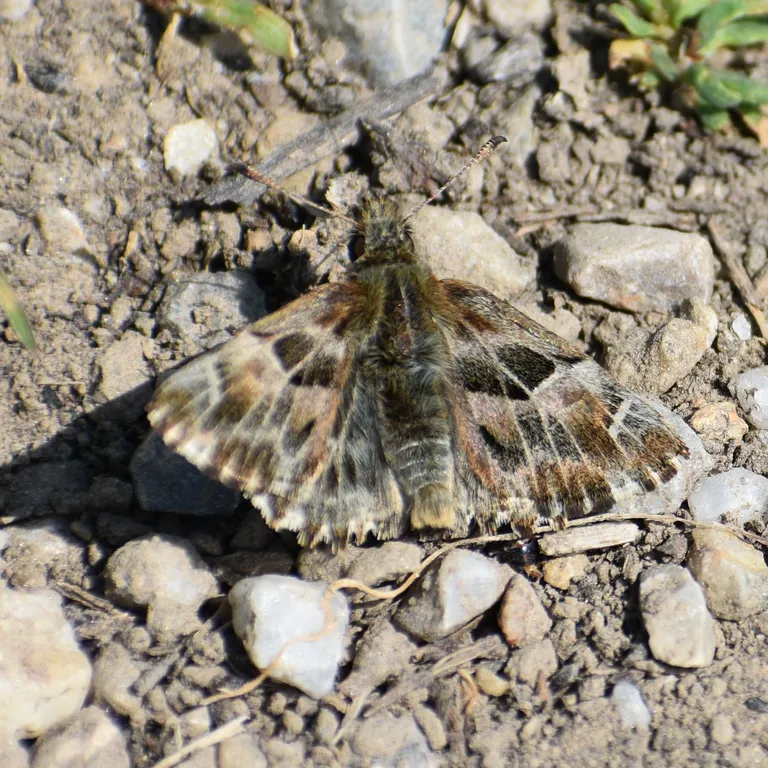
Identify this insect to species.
Carcharodus alceae
